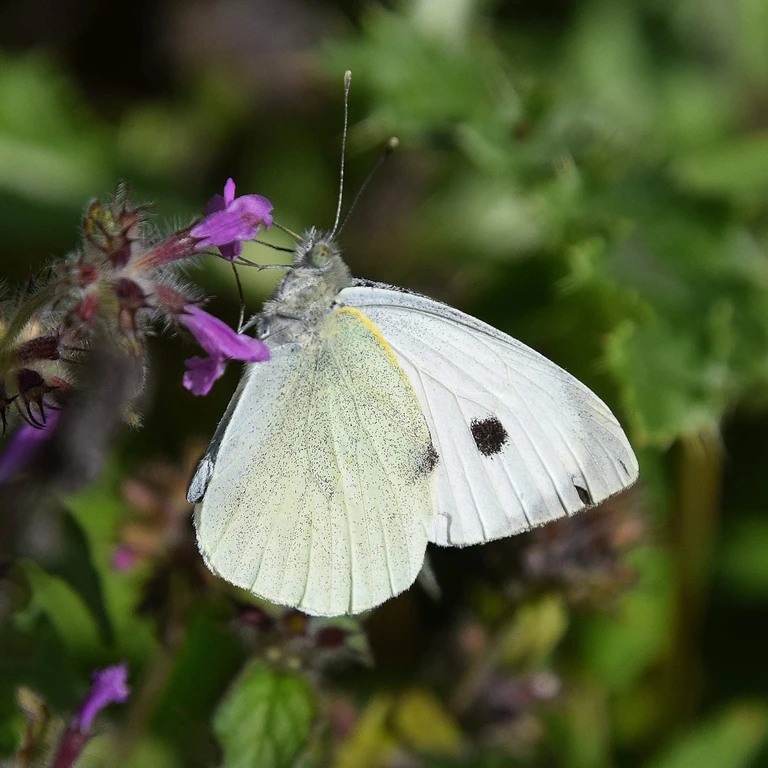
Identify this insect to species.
Pieris brassicae
